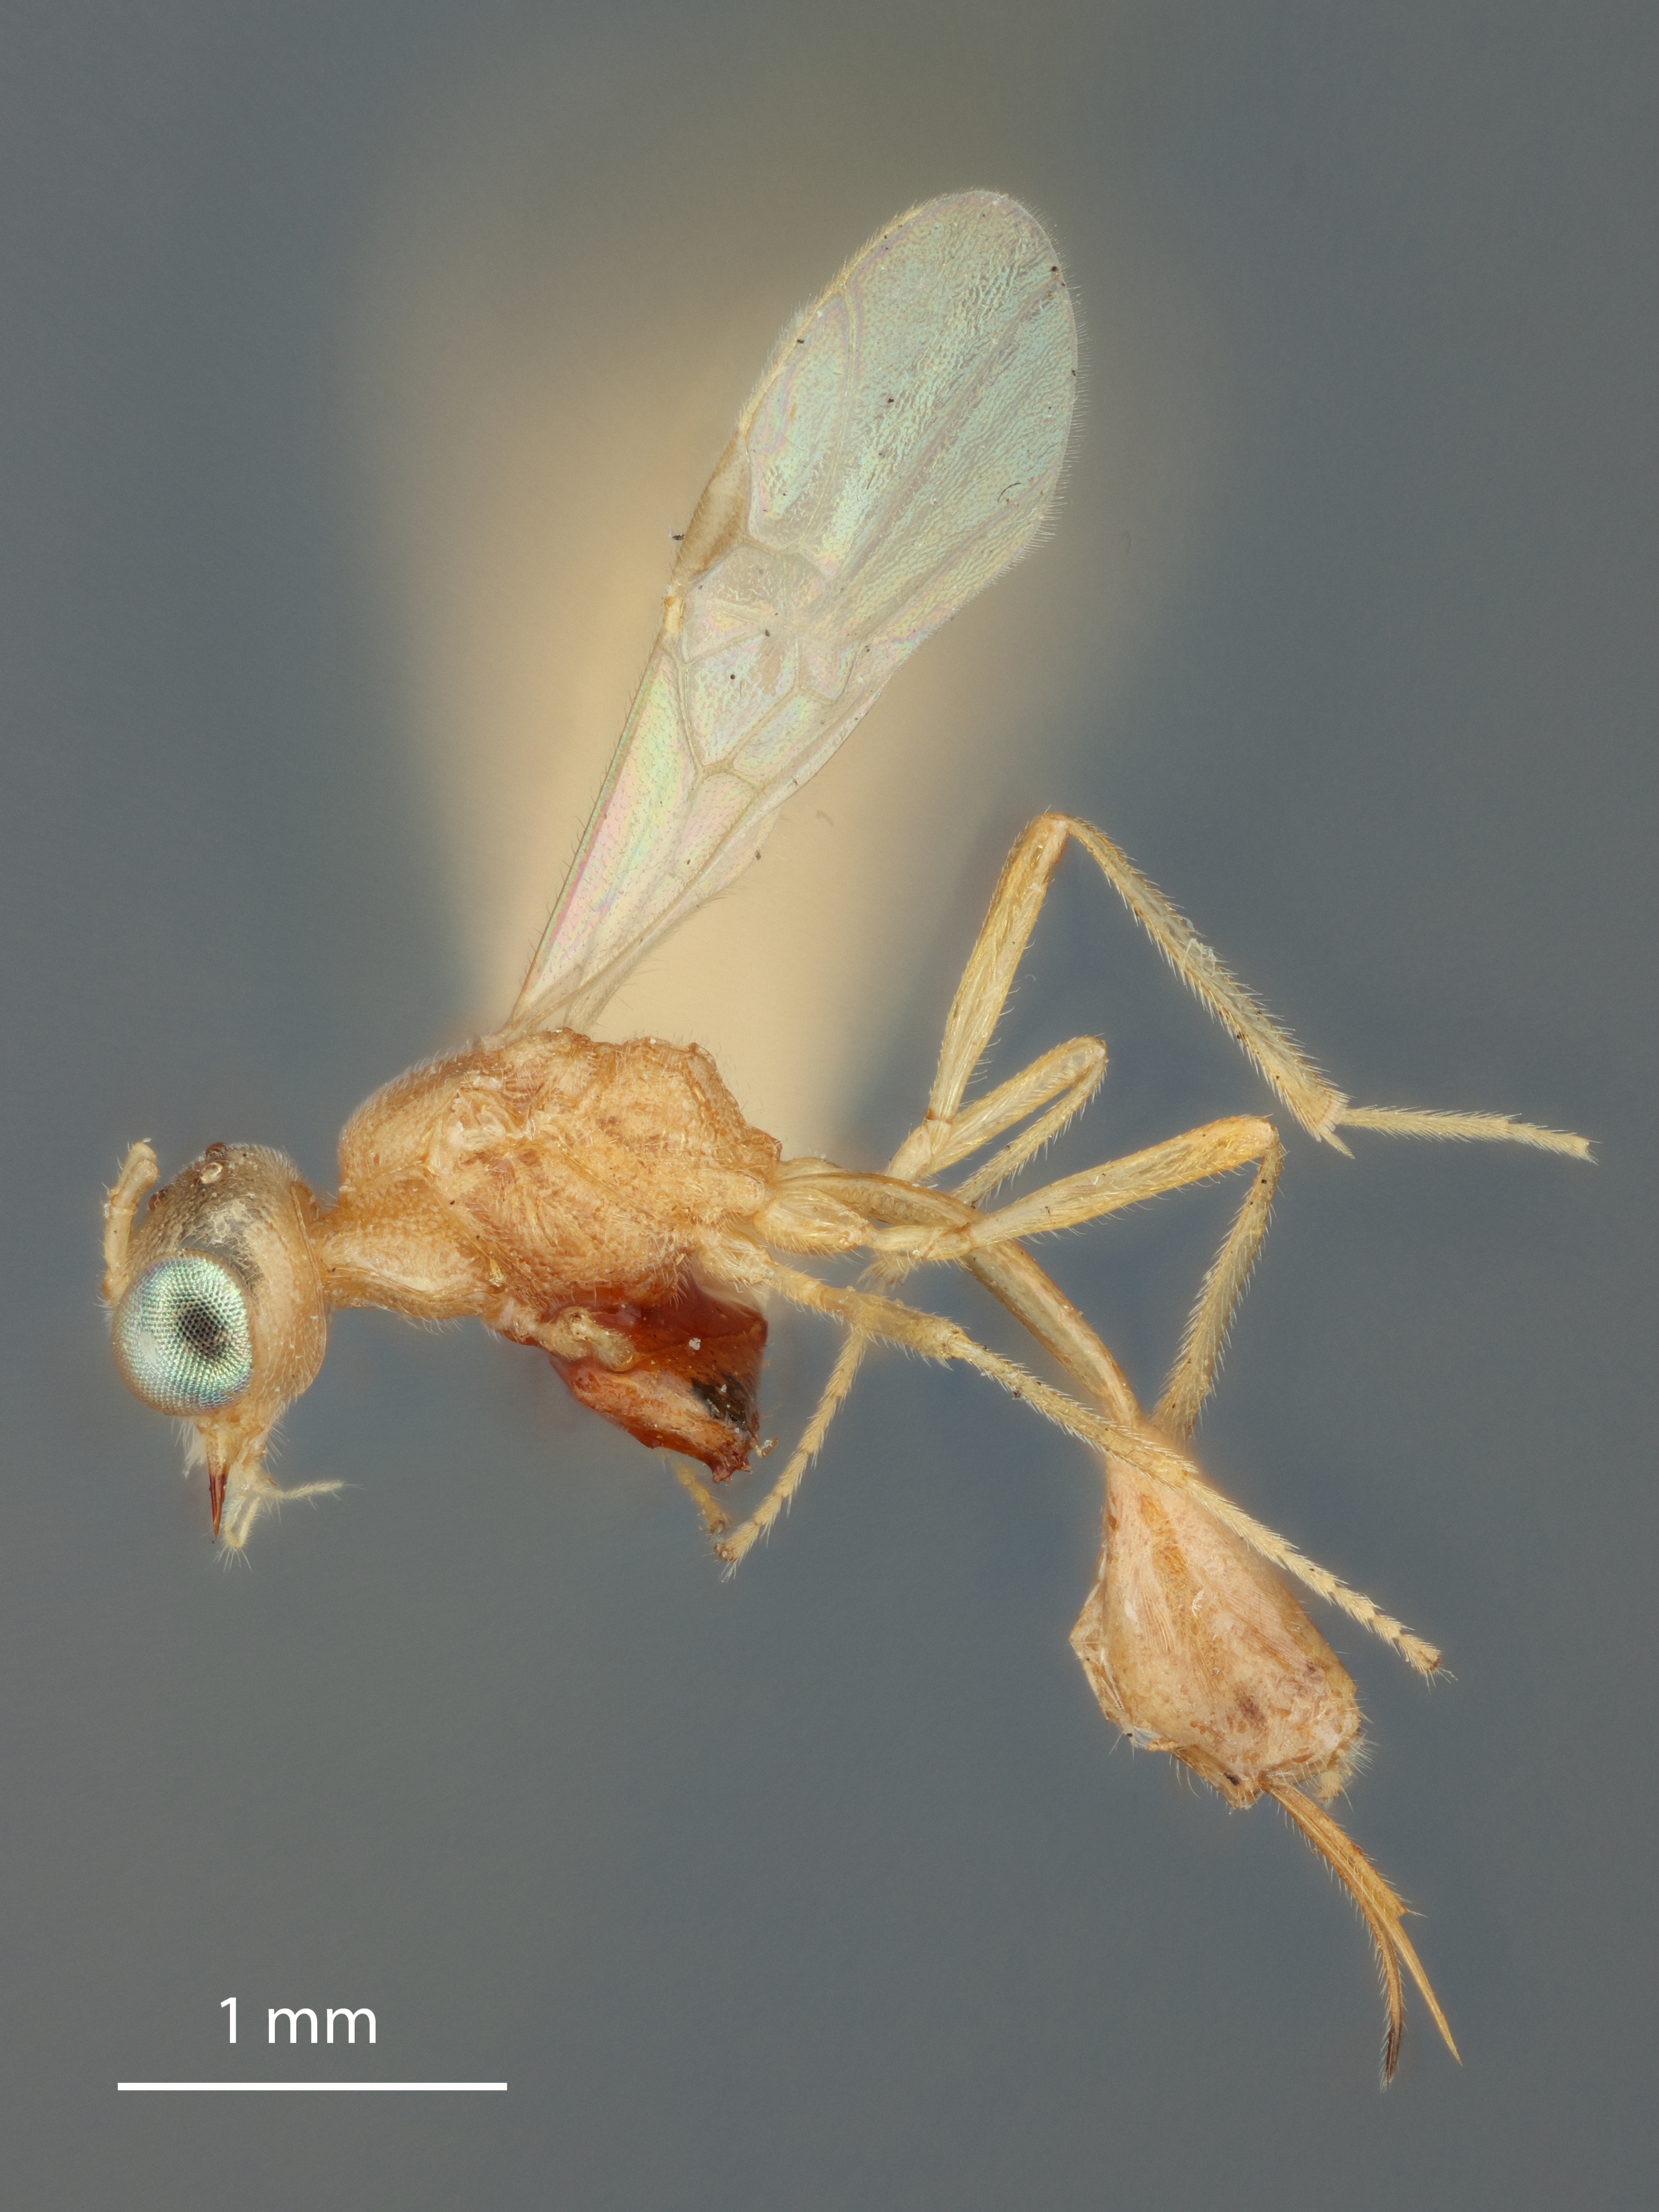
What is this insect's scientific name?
Chrysopophthorus orientalis
